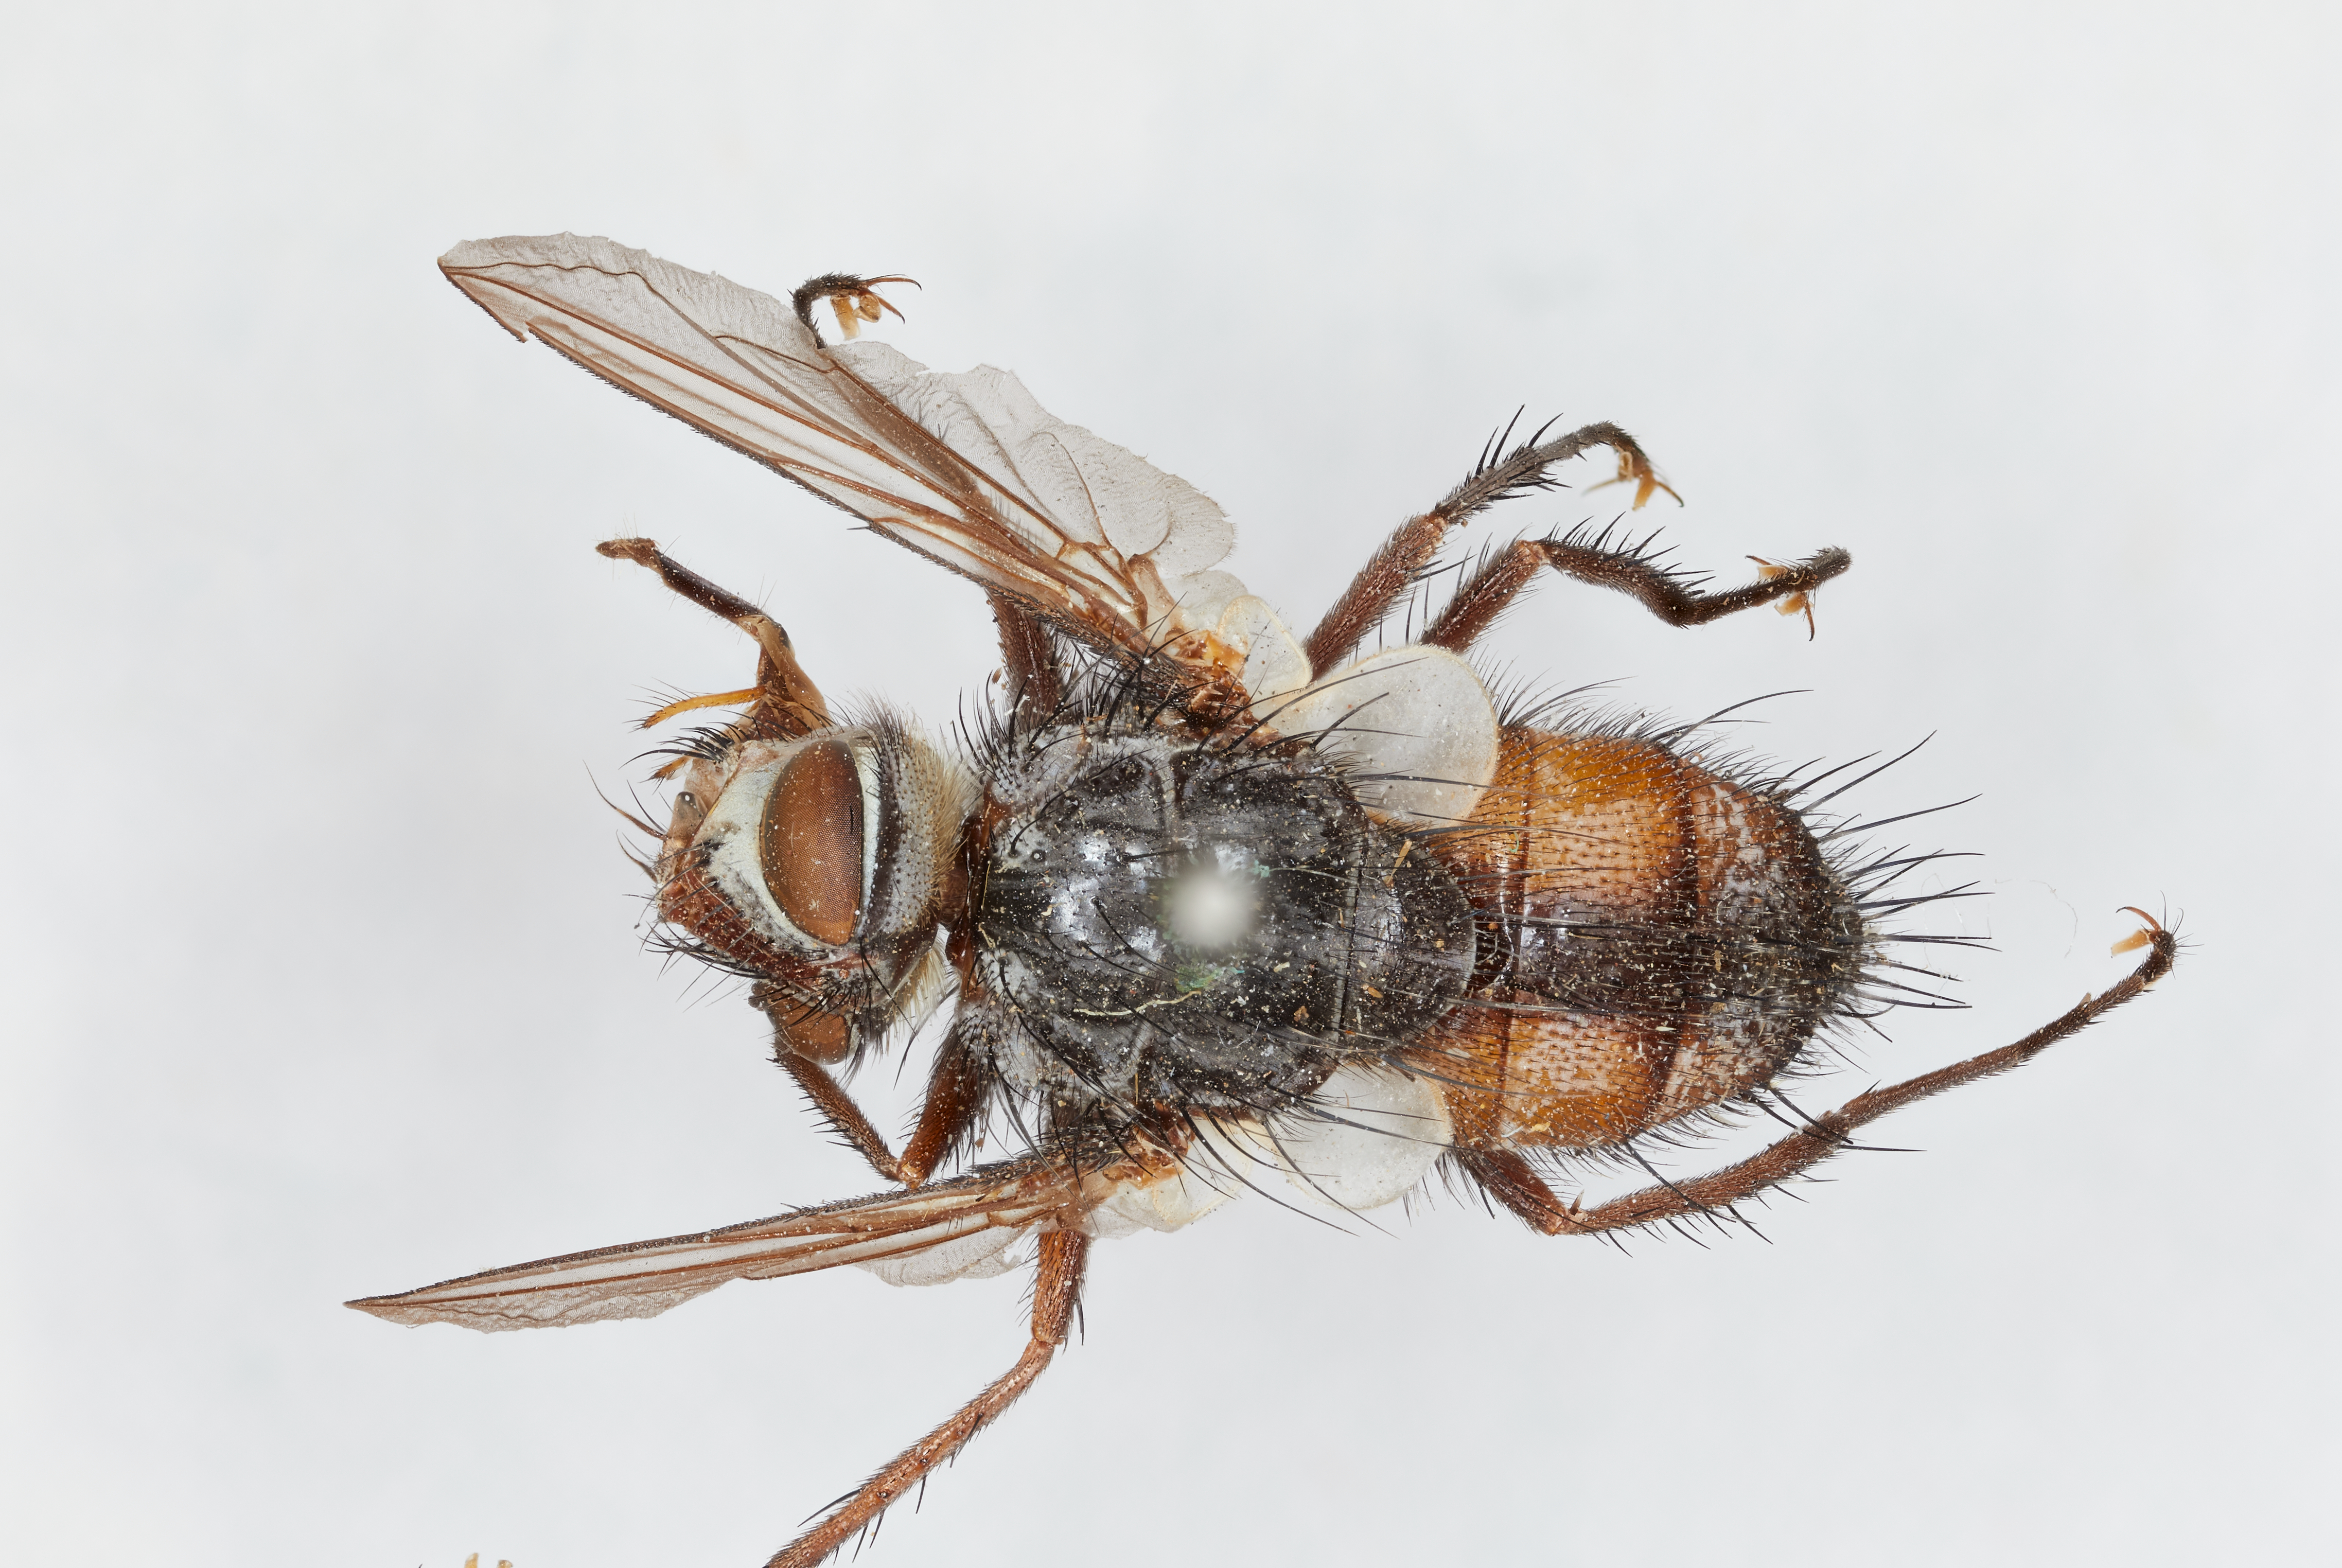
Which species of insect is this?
Demoticus piperi
